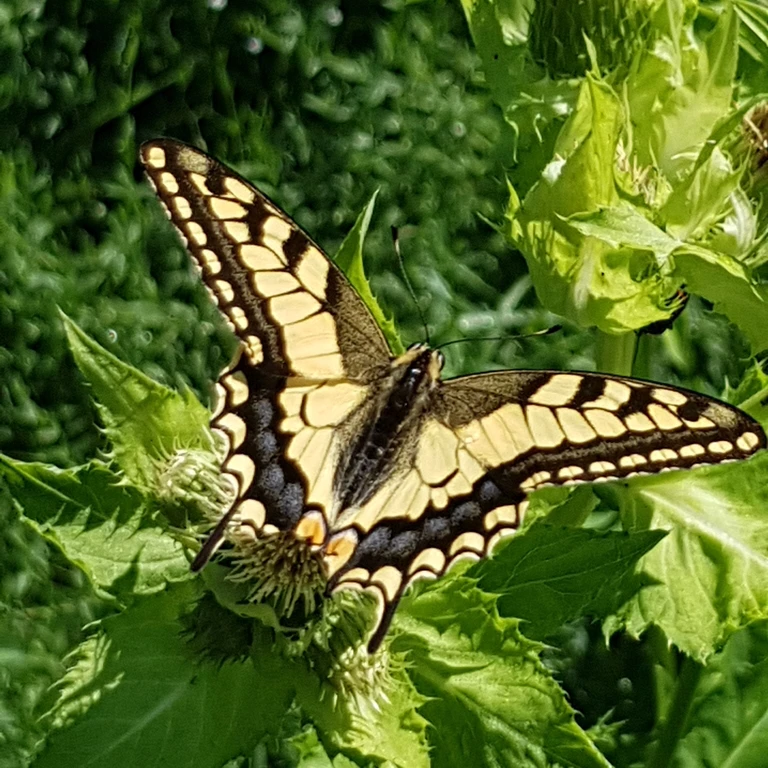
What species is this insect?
Papilio machaon
